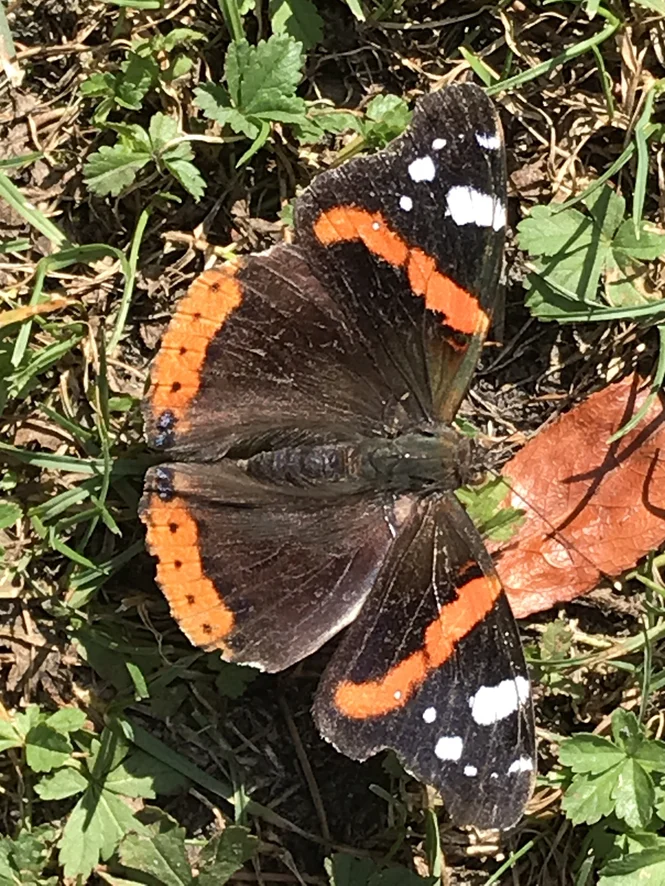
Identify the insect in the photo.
Vanessa atalanta
